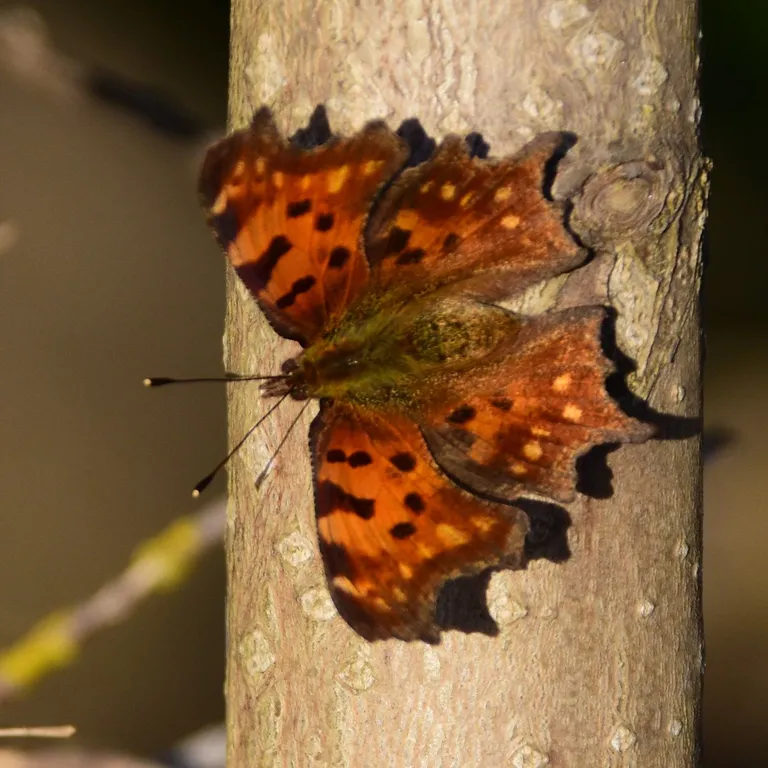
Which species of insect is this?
Polygonia c-album
